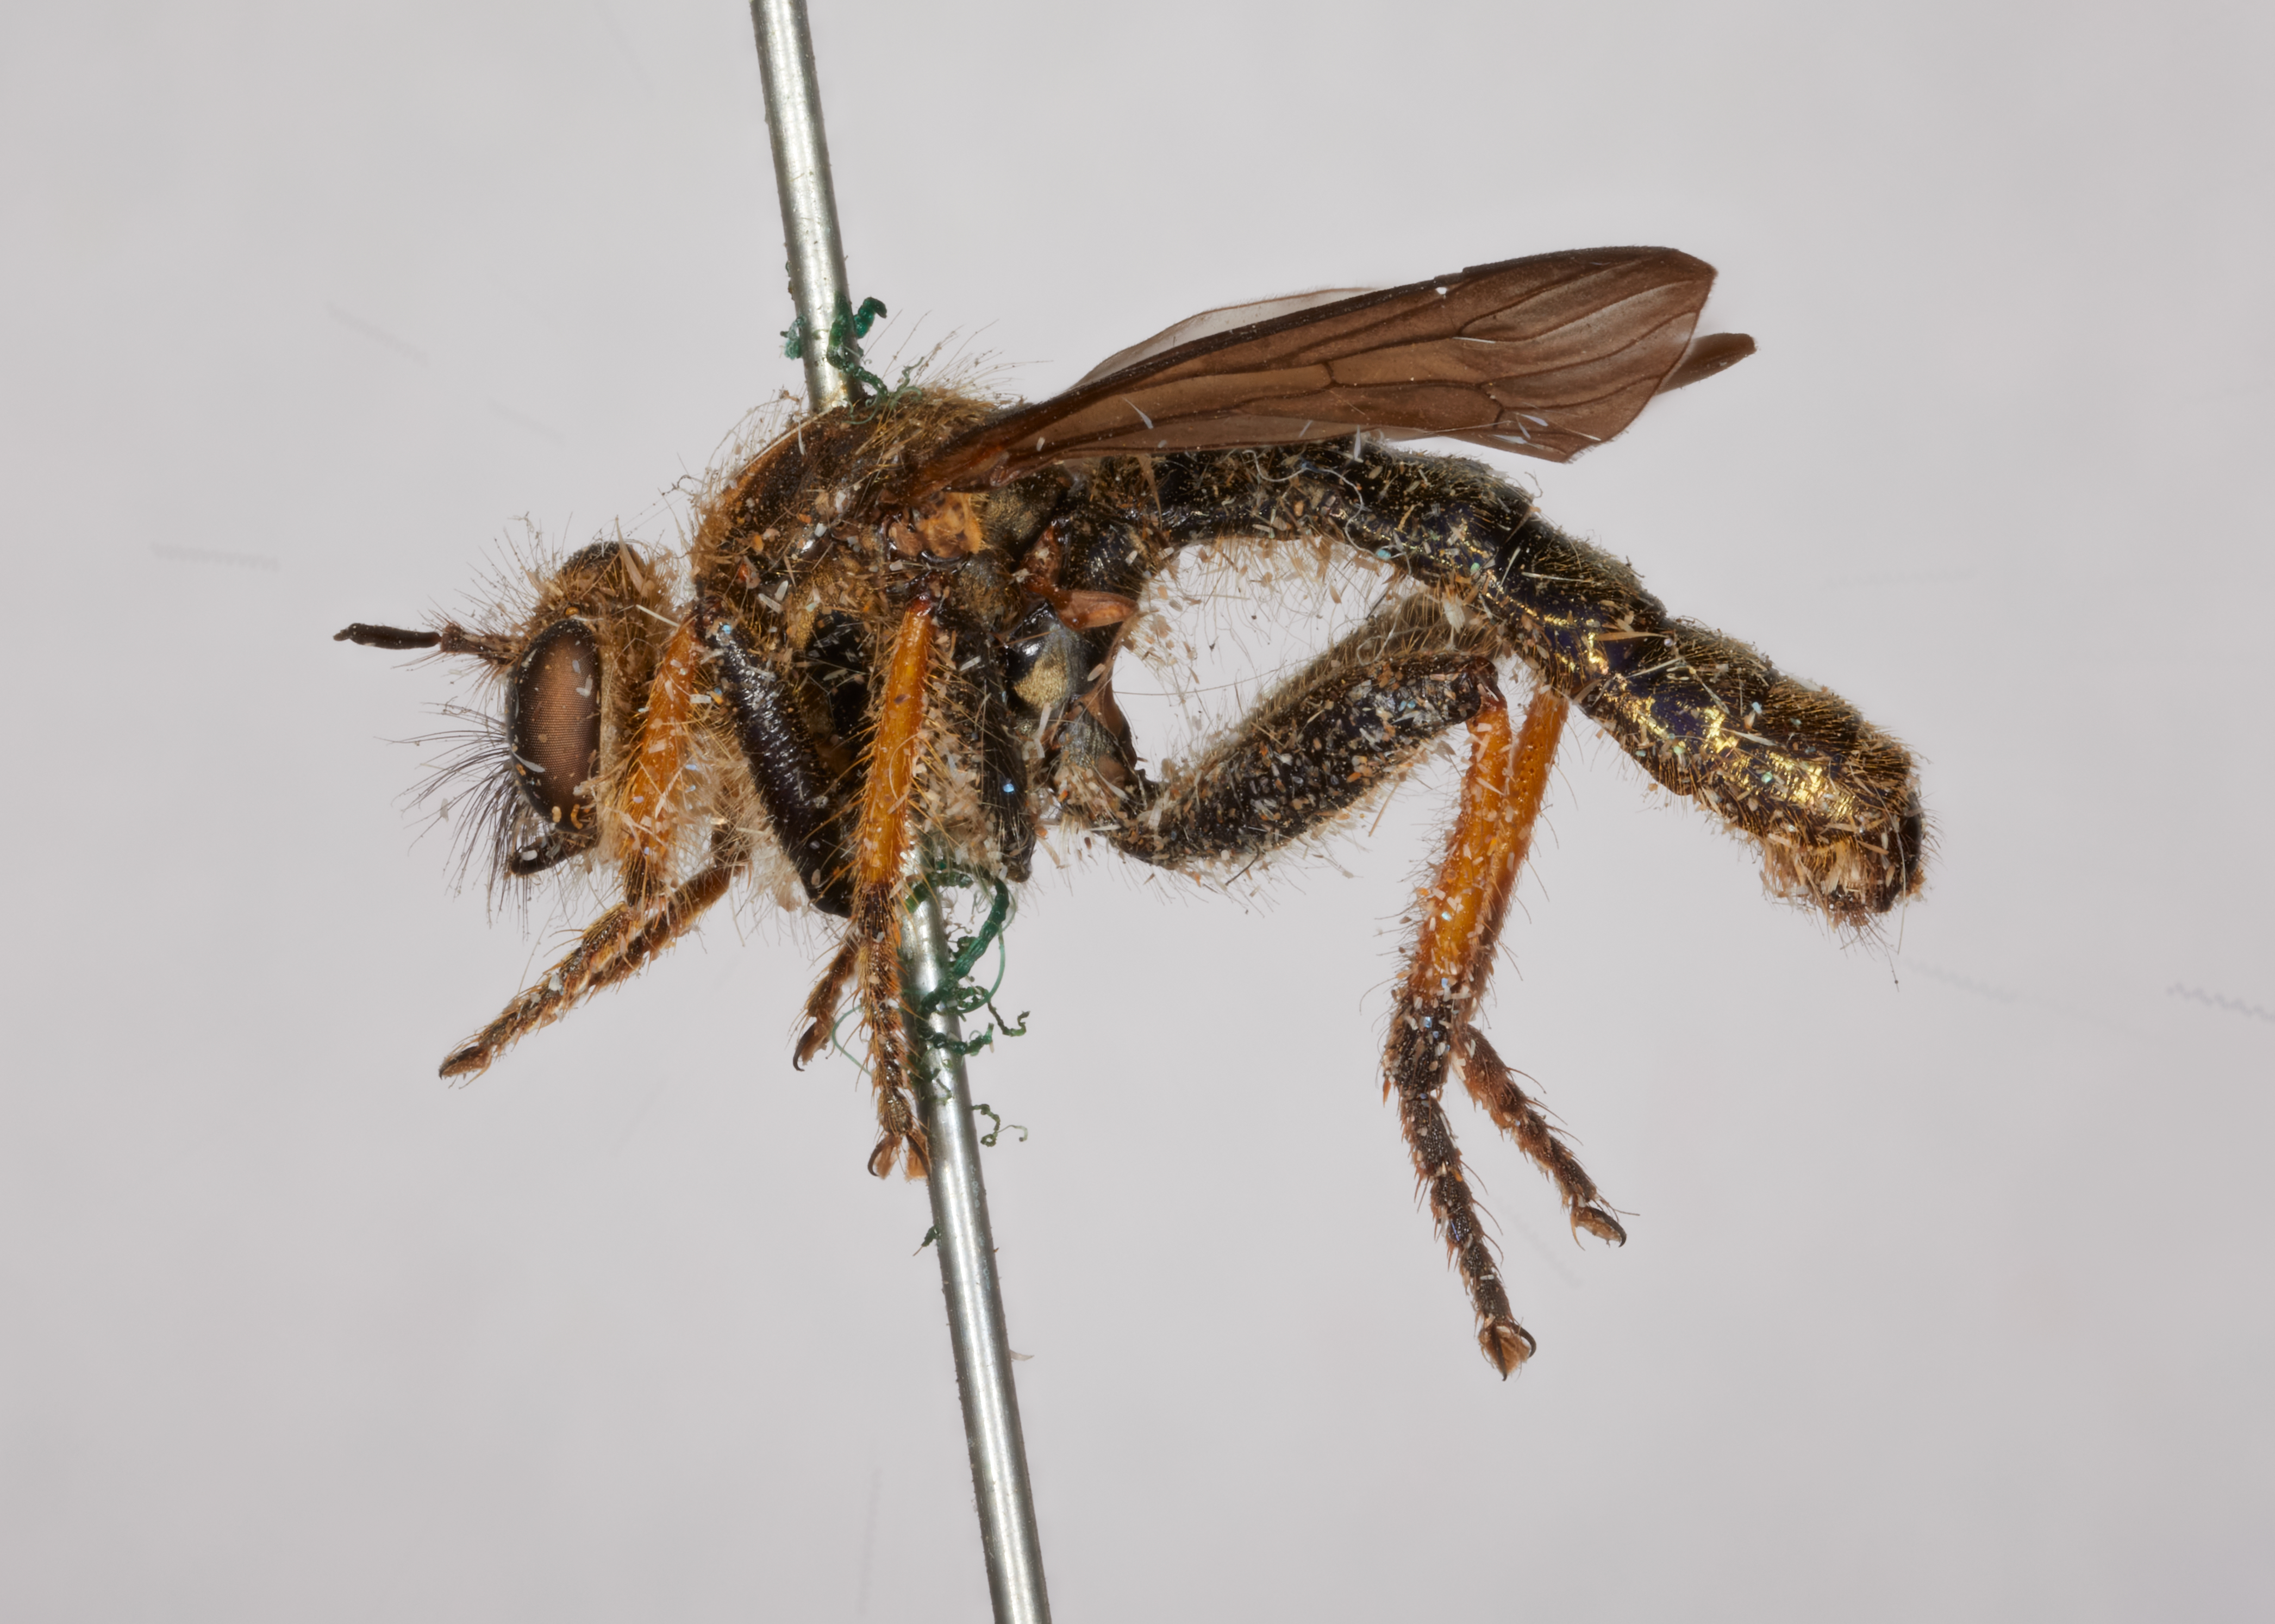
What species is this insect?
Dioctria doanei
